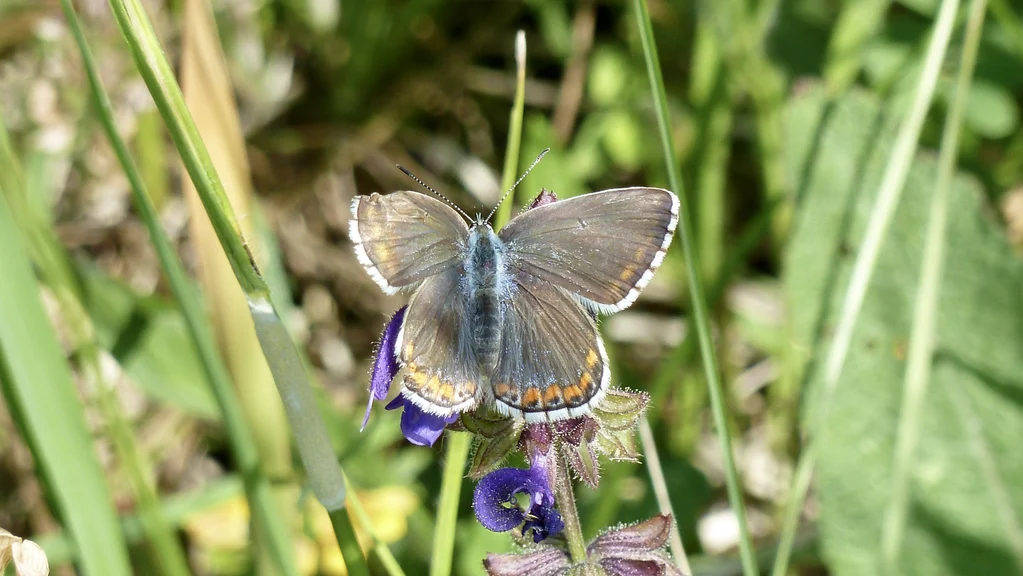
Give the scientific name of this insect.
Lysandra bellargus
